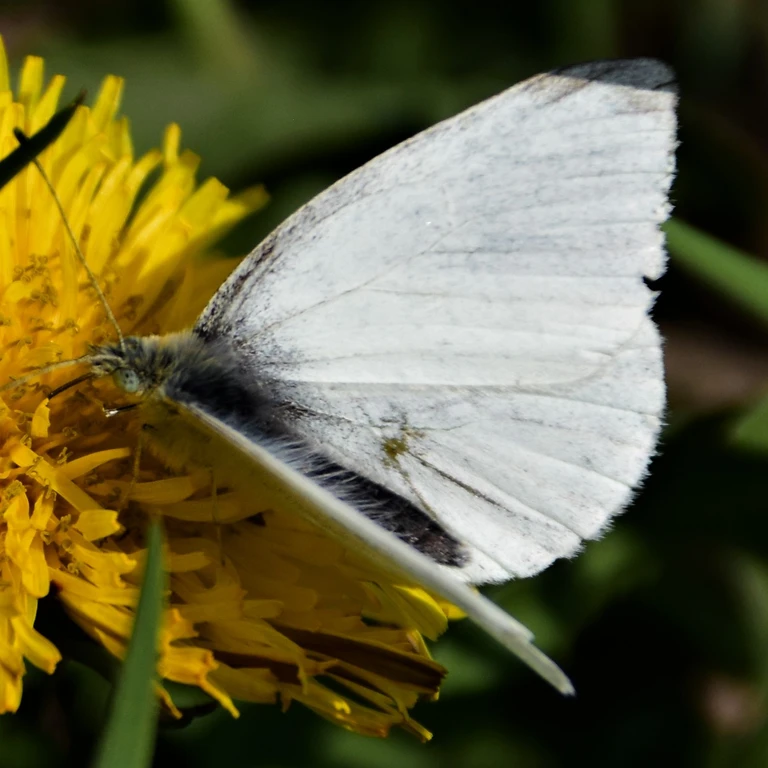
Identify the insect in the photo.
Pieris rapae
